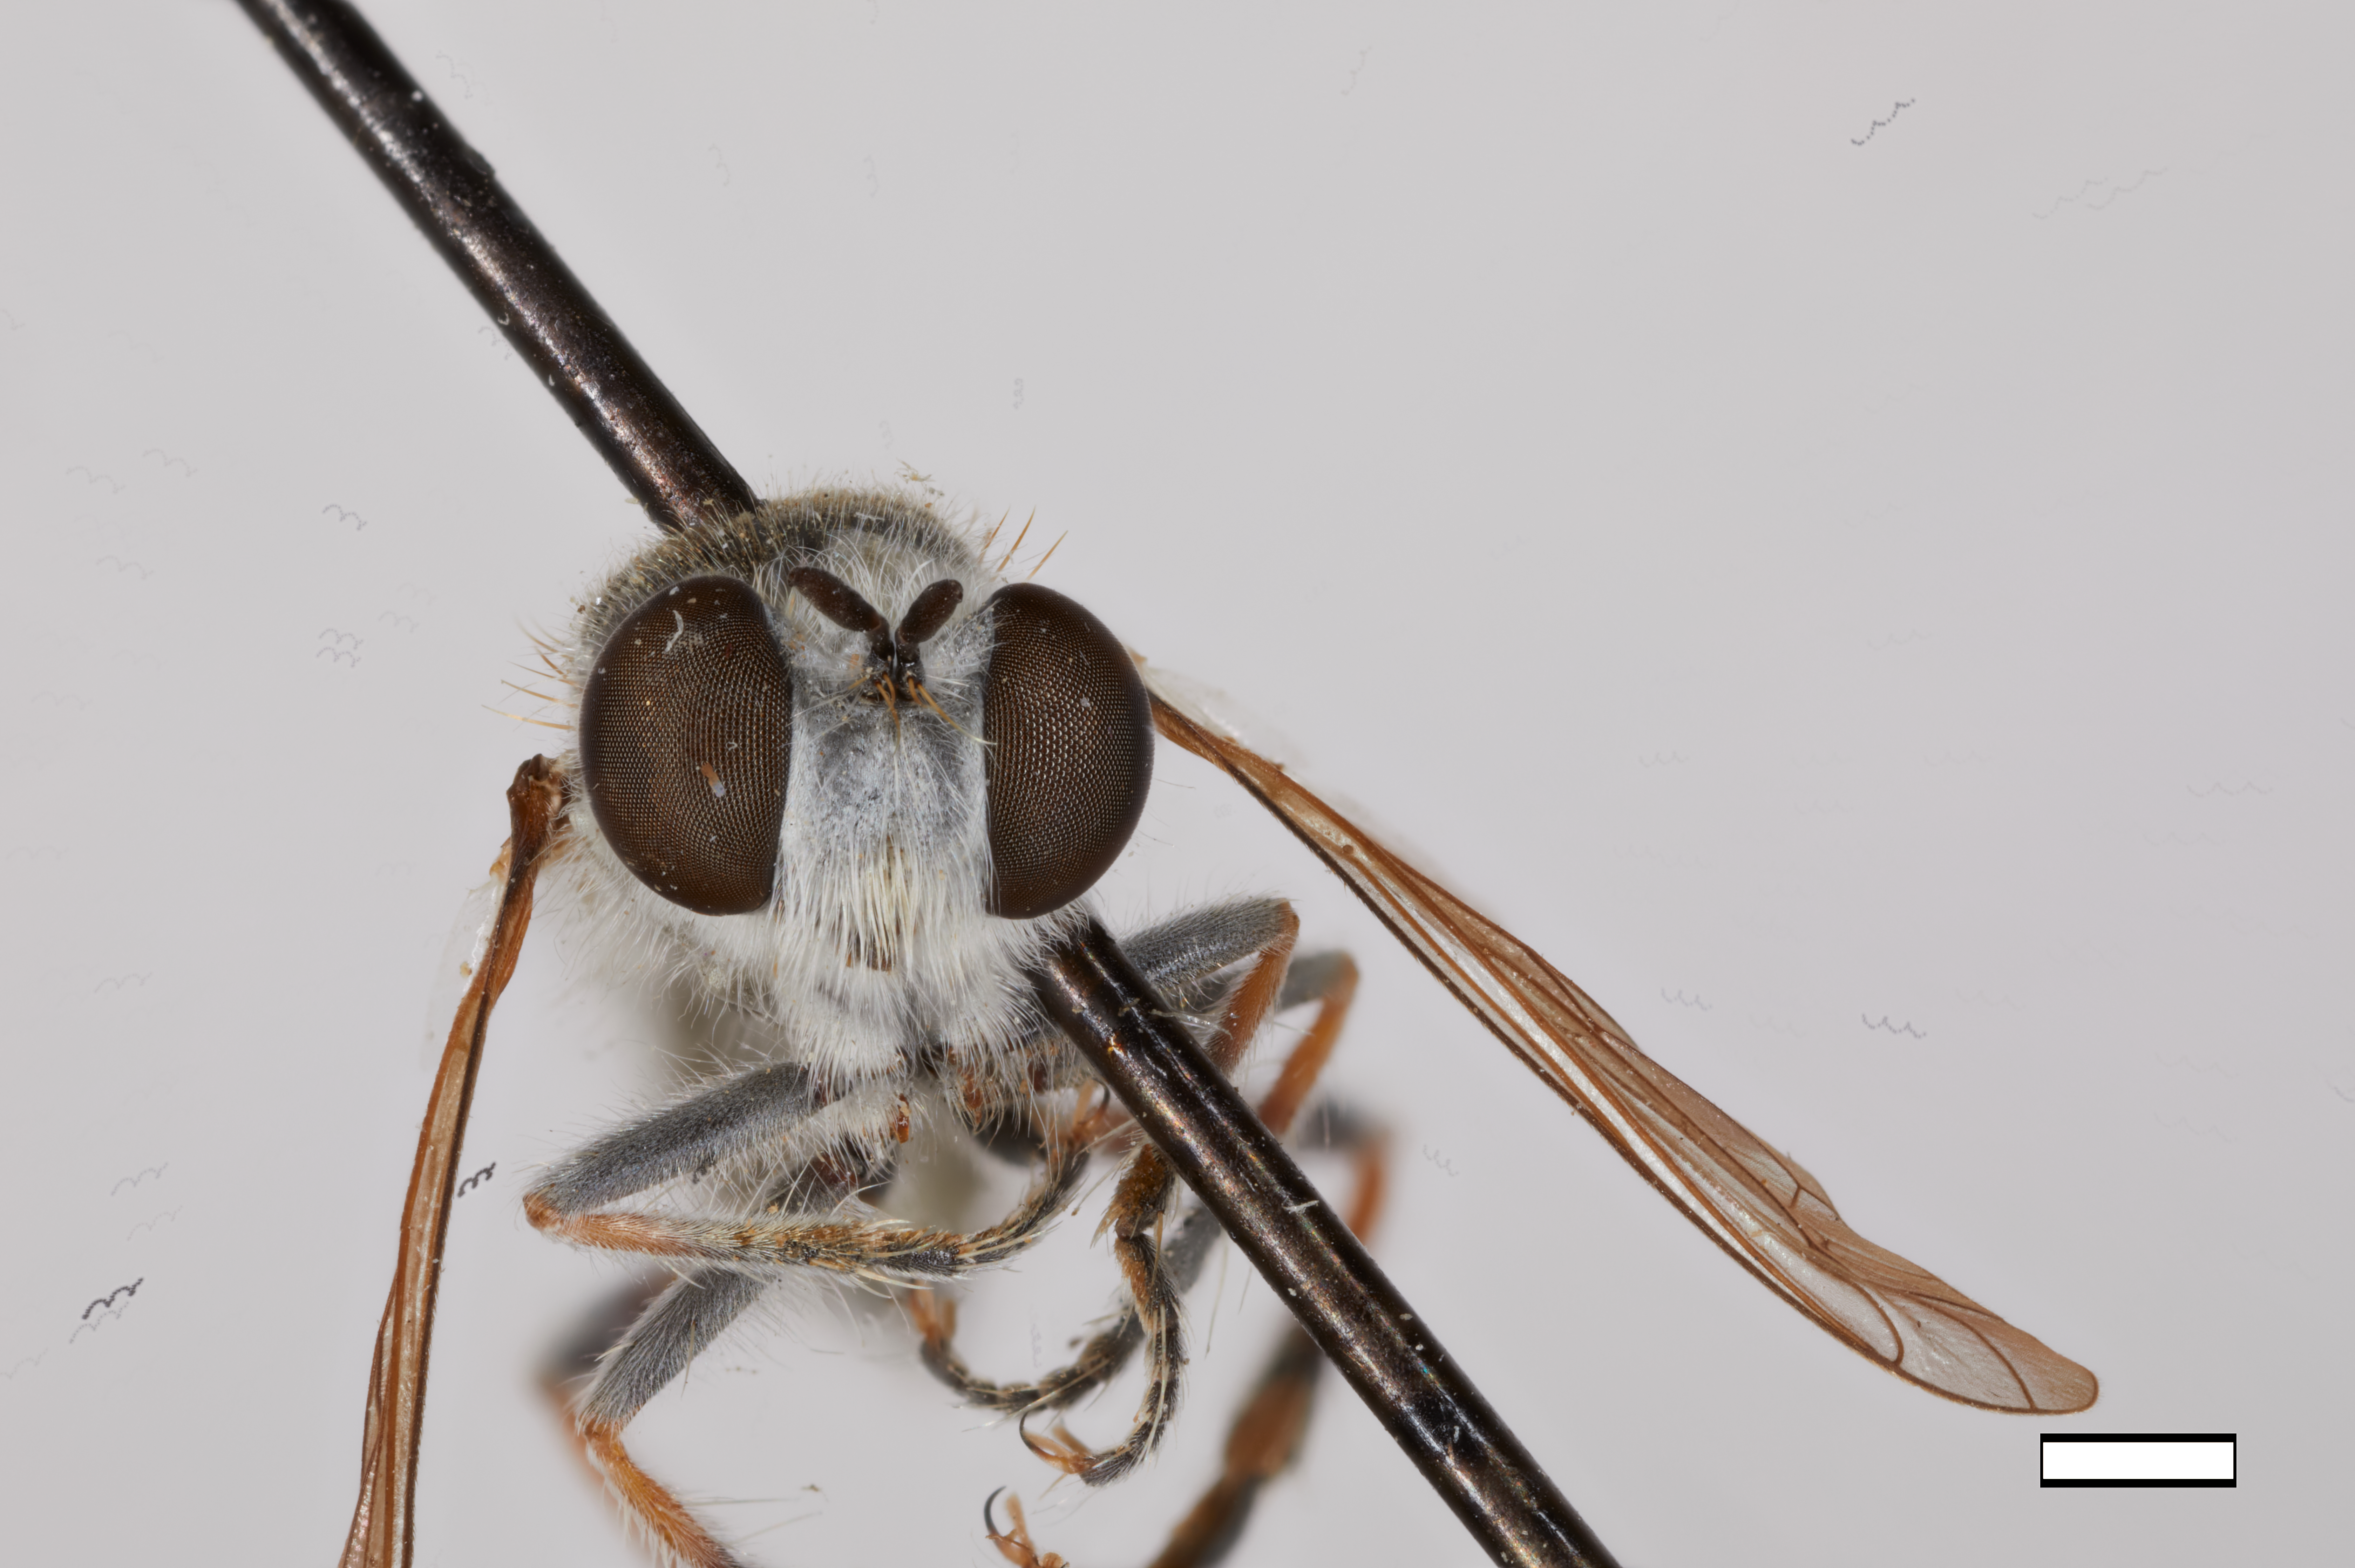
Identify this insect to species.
Laphystia bromleyi
